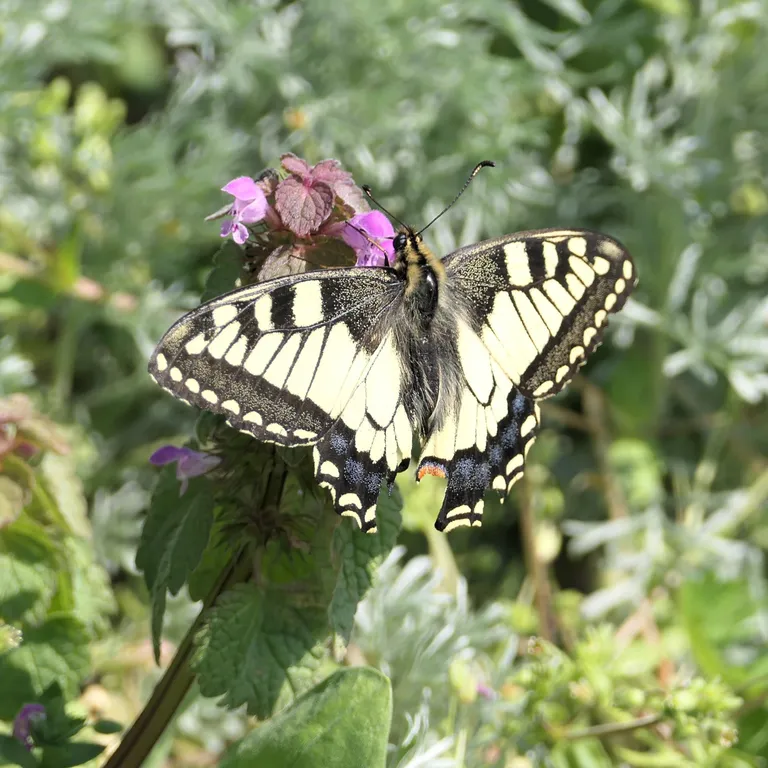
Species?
Papilio machaon
